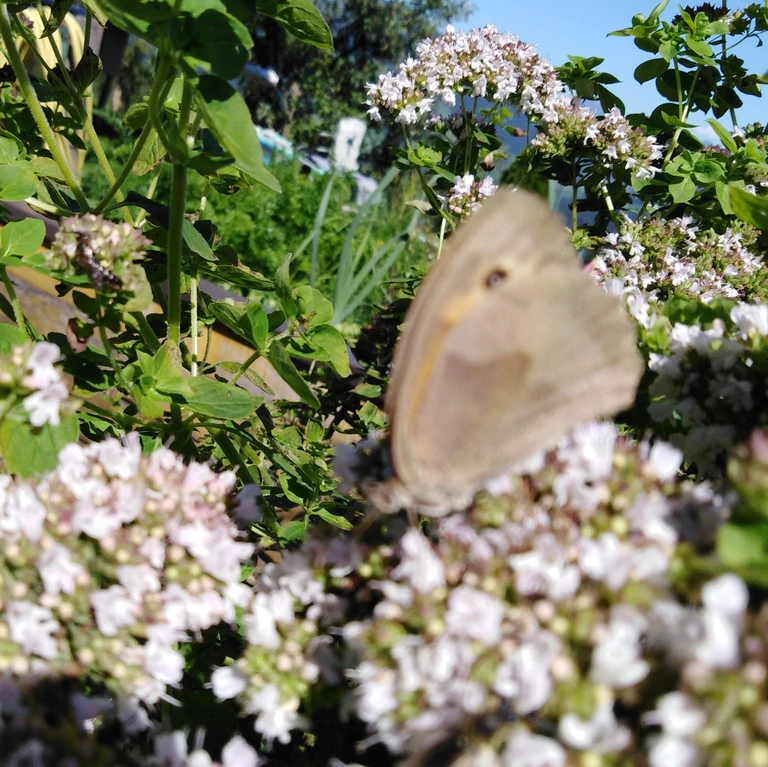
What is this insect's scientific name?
Maniola jurtina
